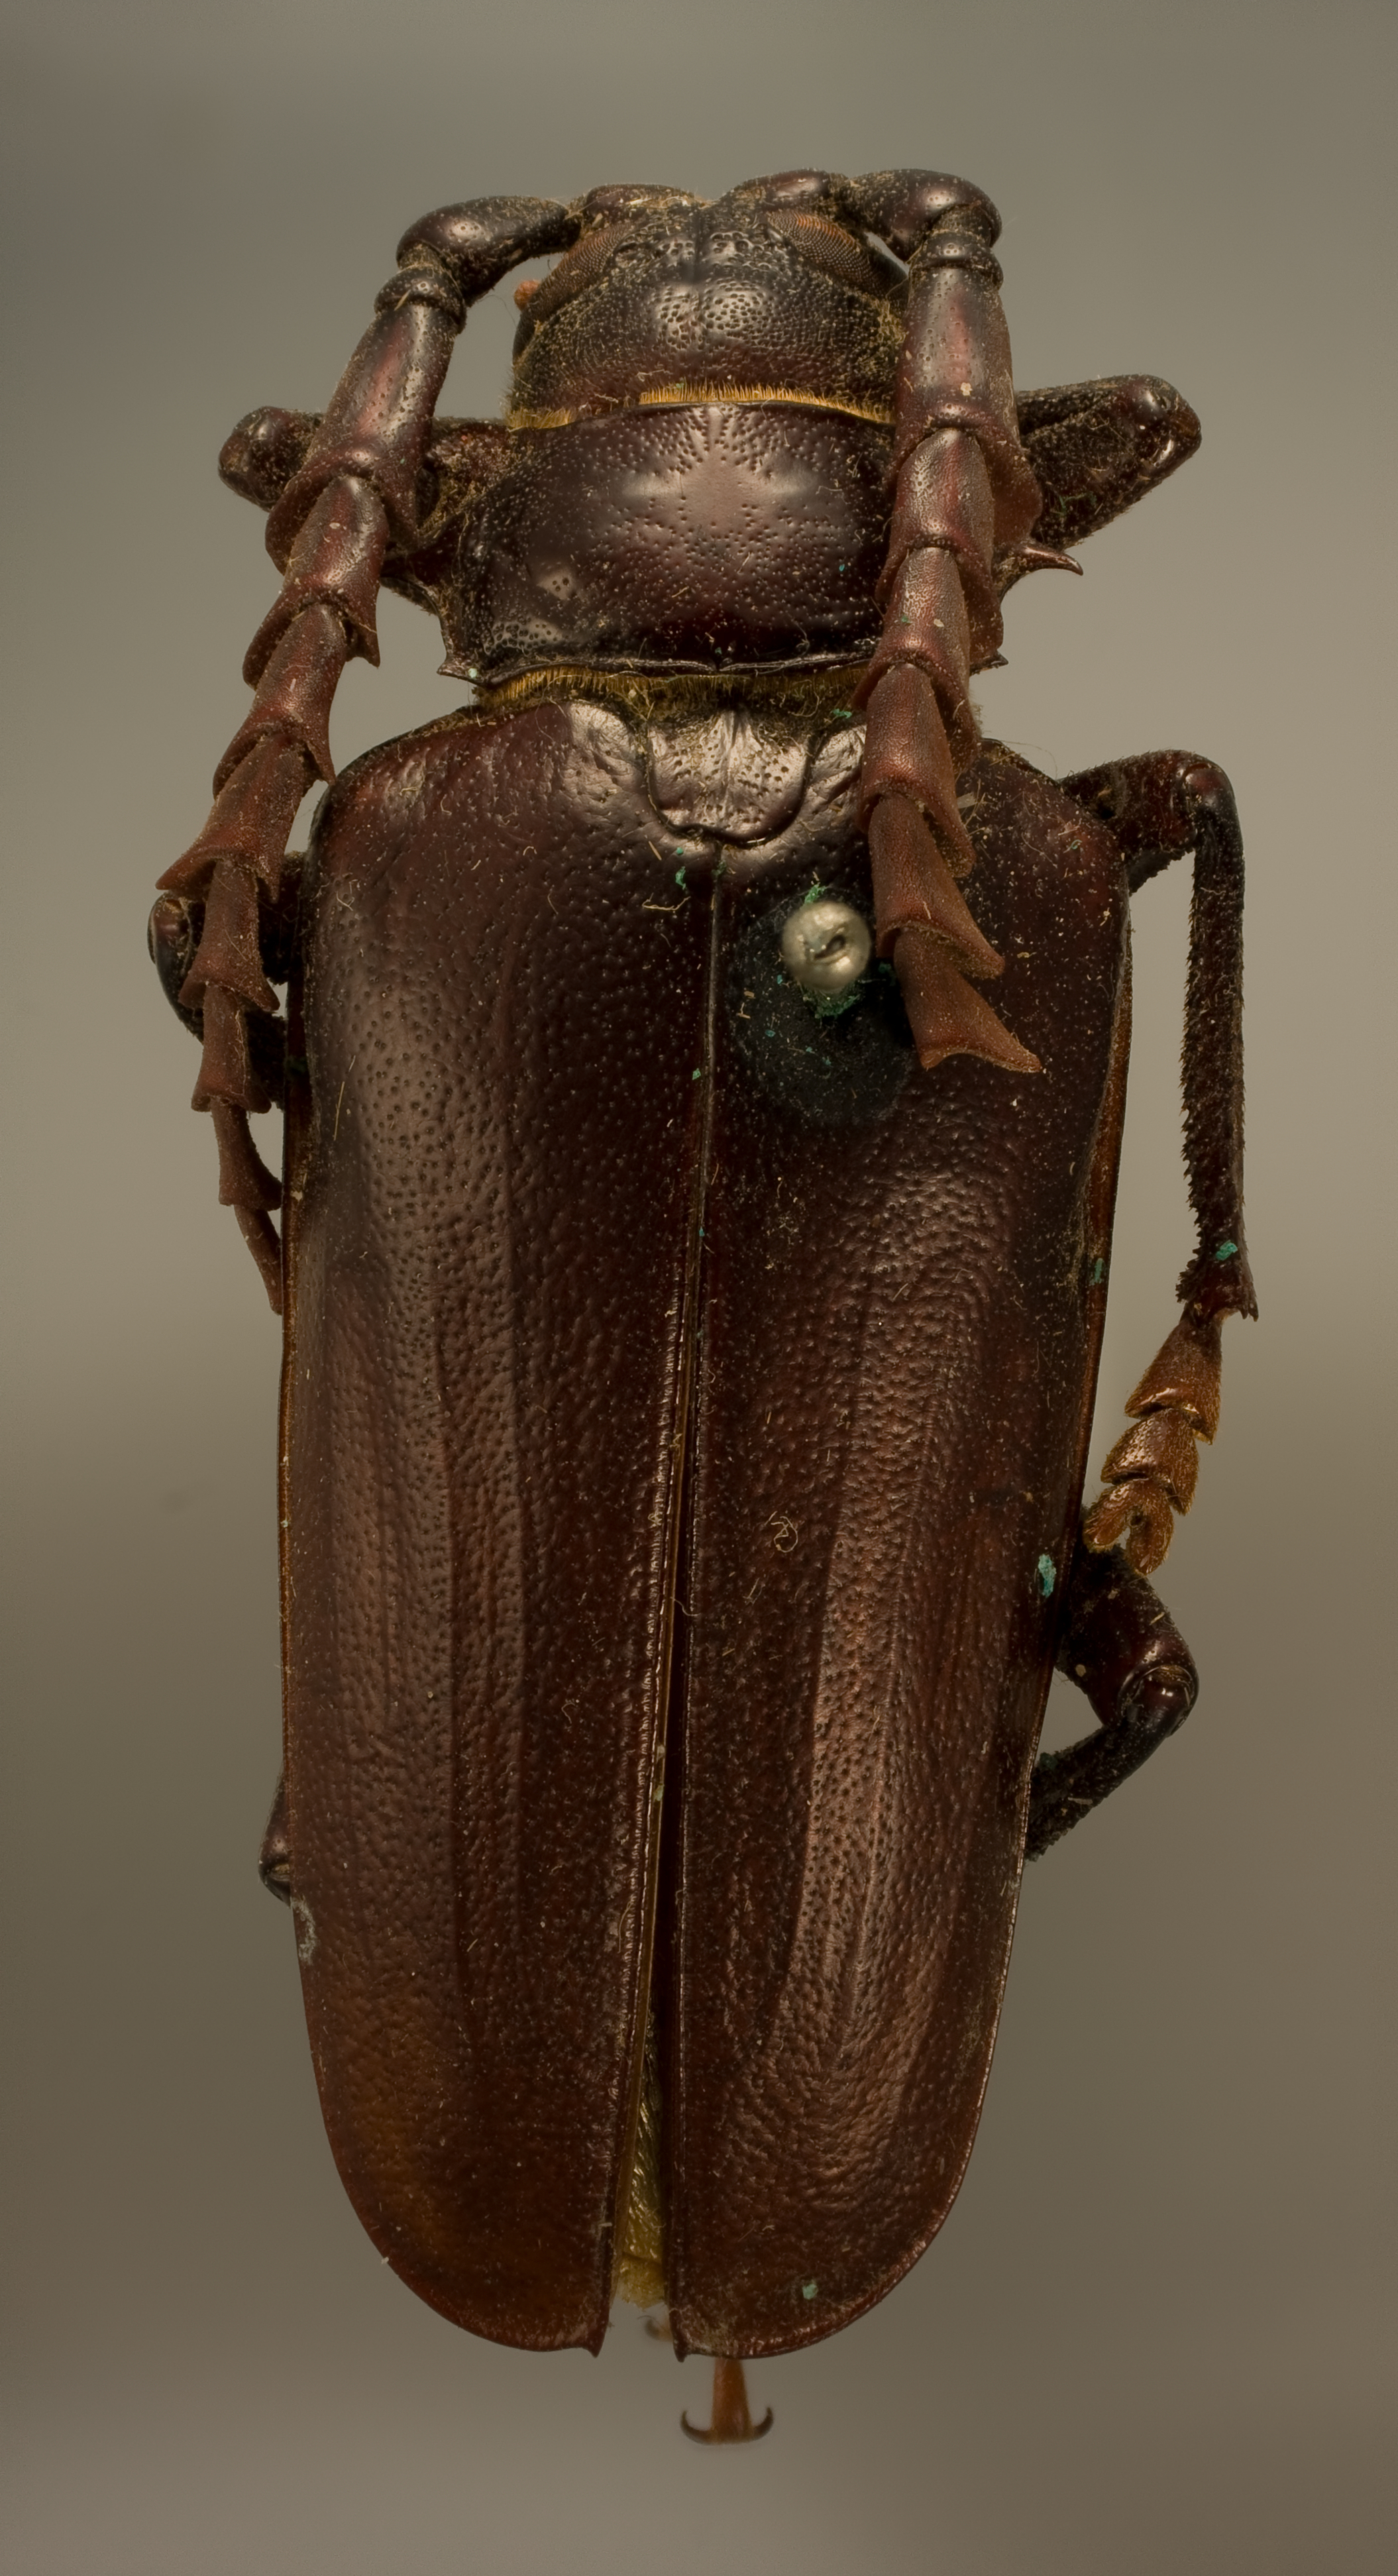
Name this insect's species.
Prionus californicus (also Prionus alutaceus)
